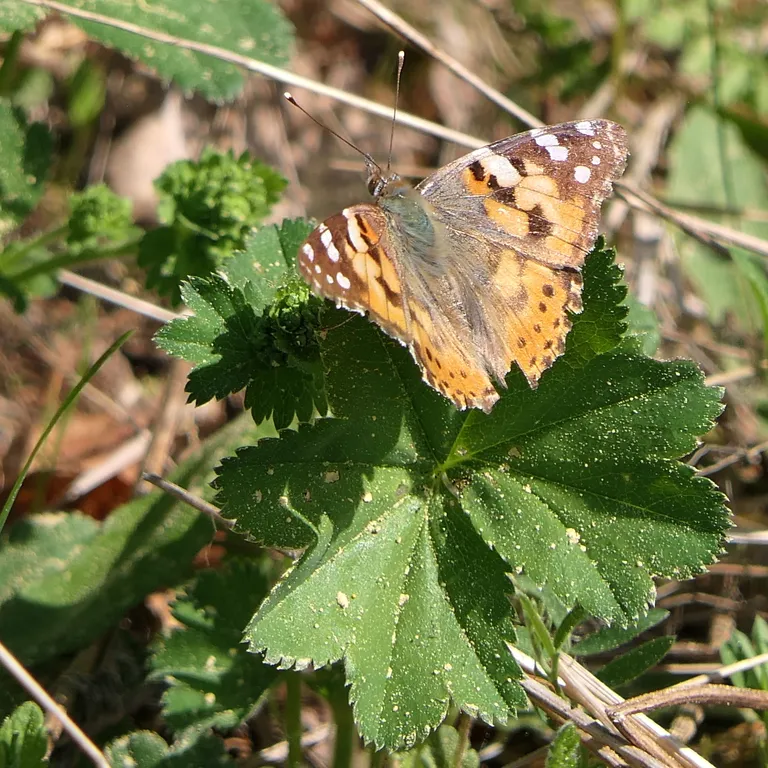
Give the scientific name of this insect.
Vanessa cardui
